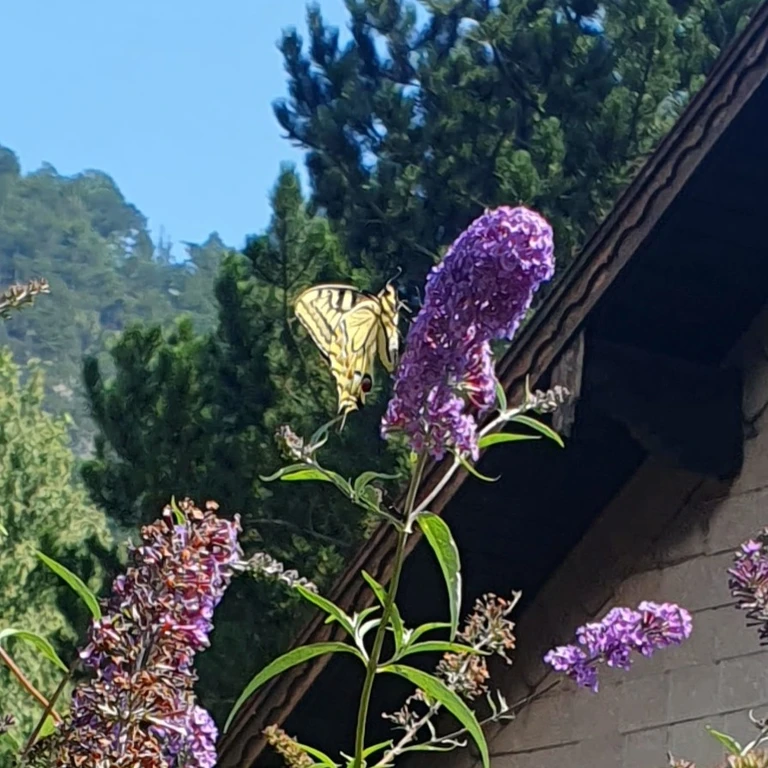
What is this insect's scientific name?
Papilio machaon
